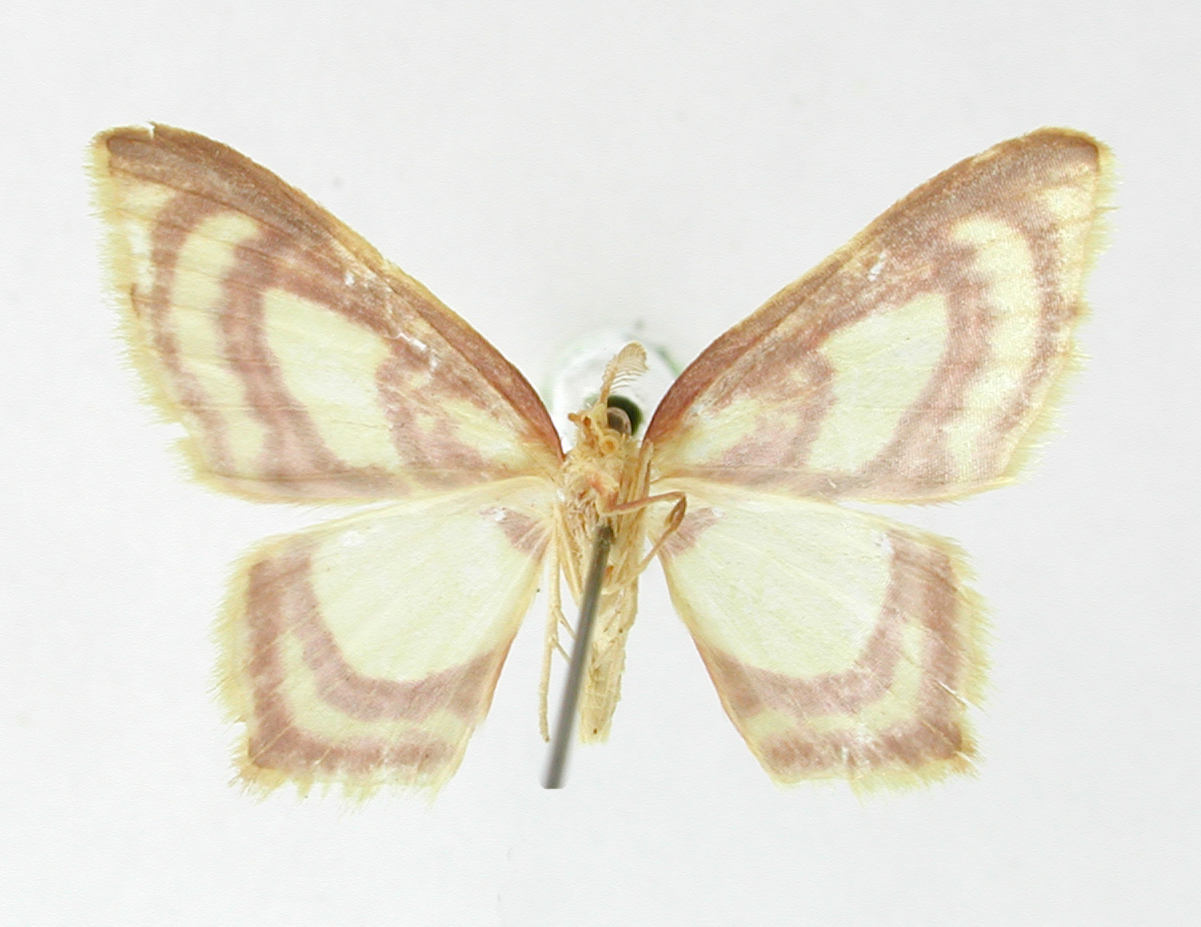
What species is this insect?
Cambogia agroica
